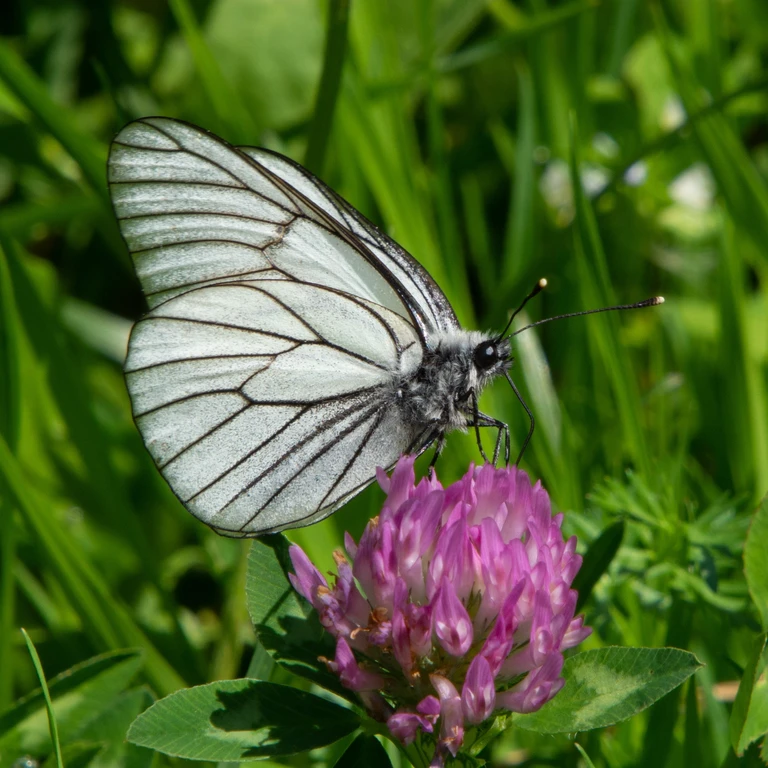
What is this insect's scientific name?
Aporia crataegi
